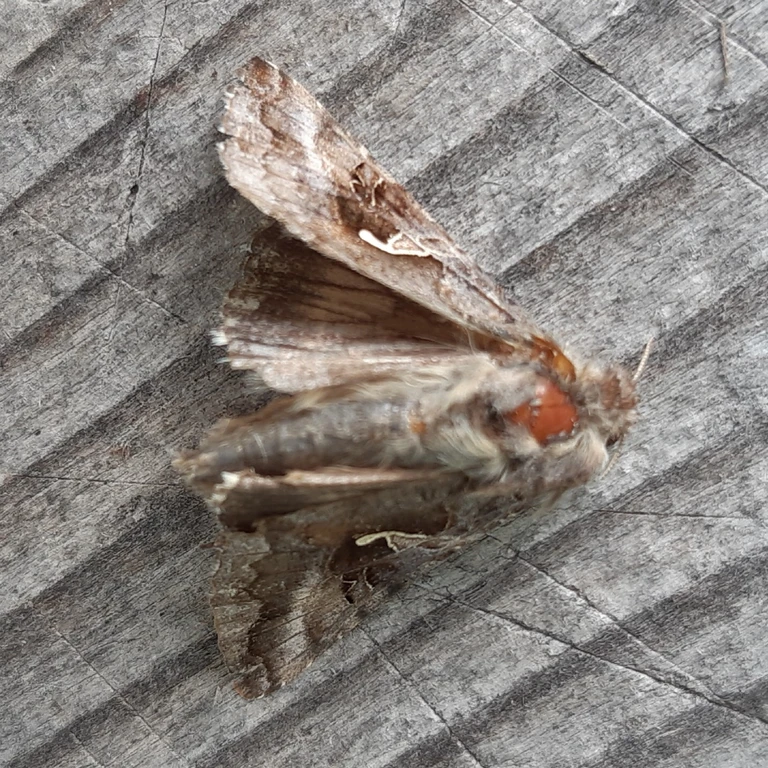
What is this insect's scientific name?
Autographa gamma
